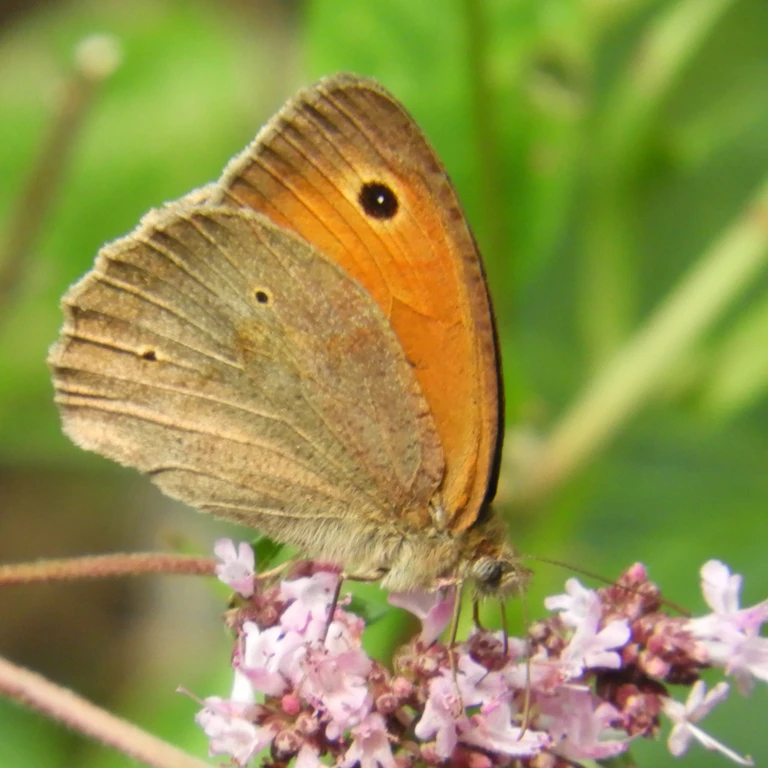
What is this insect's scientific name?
Maniola jurtina
